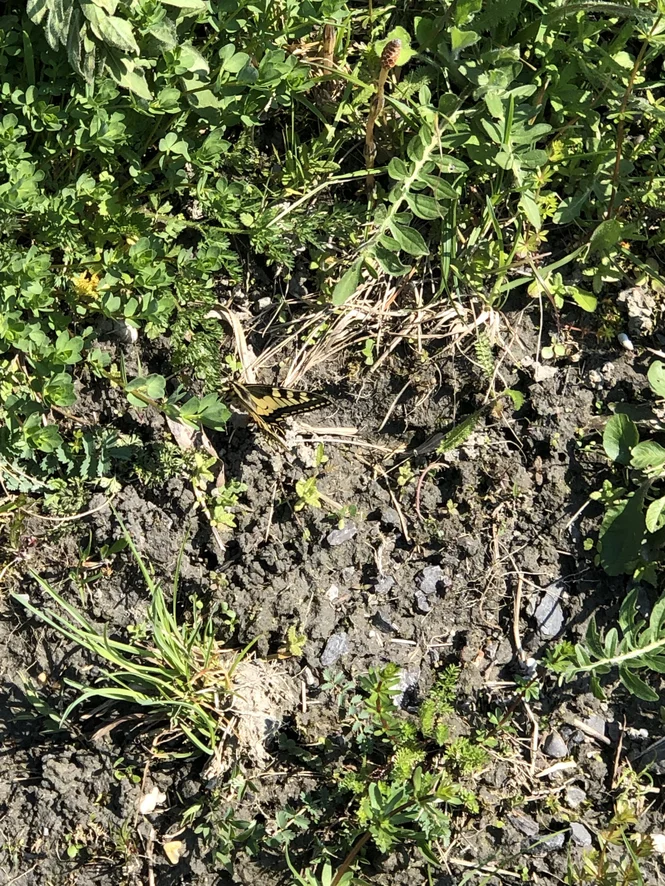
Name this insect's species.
Papilio machaon
